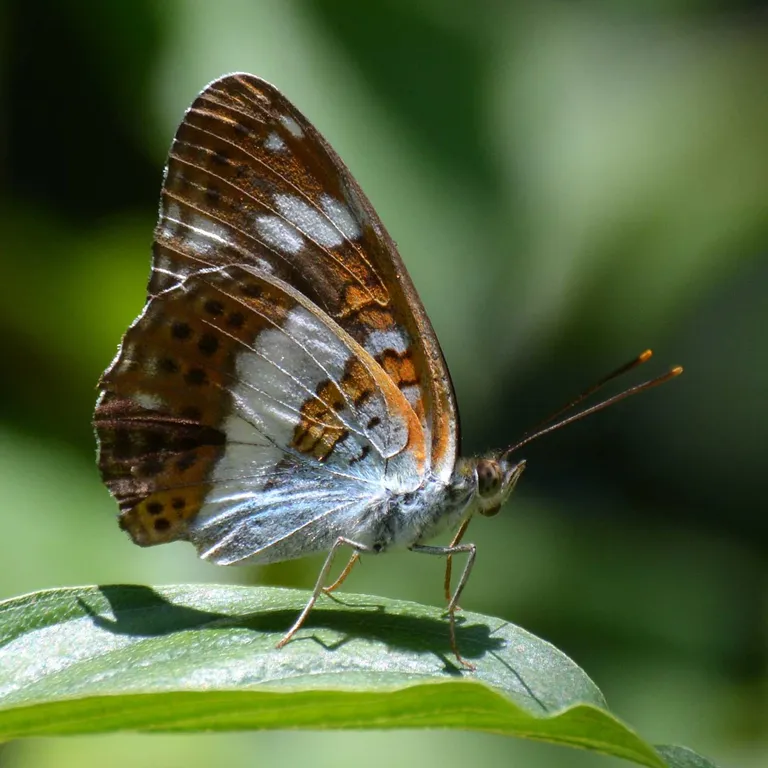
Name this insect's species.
Limenitis camilla (also Ladoga camilla)
